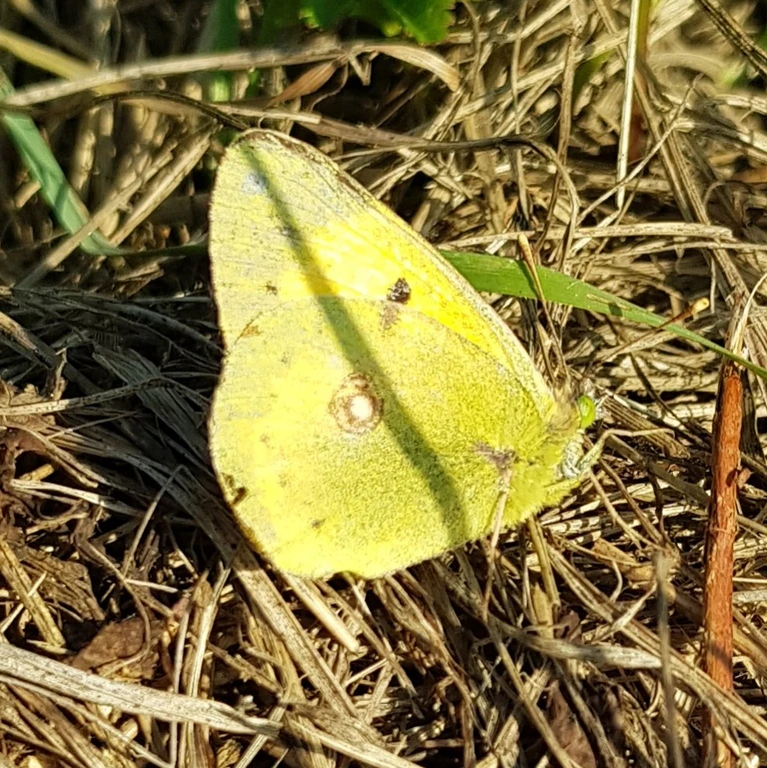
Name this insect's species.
Colias croceus
